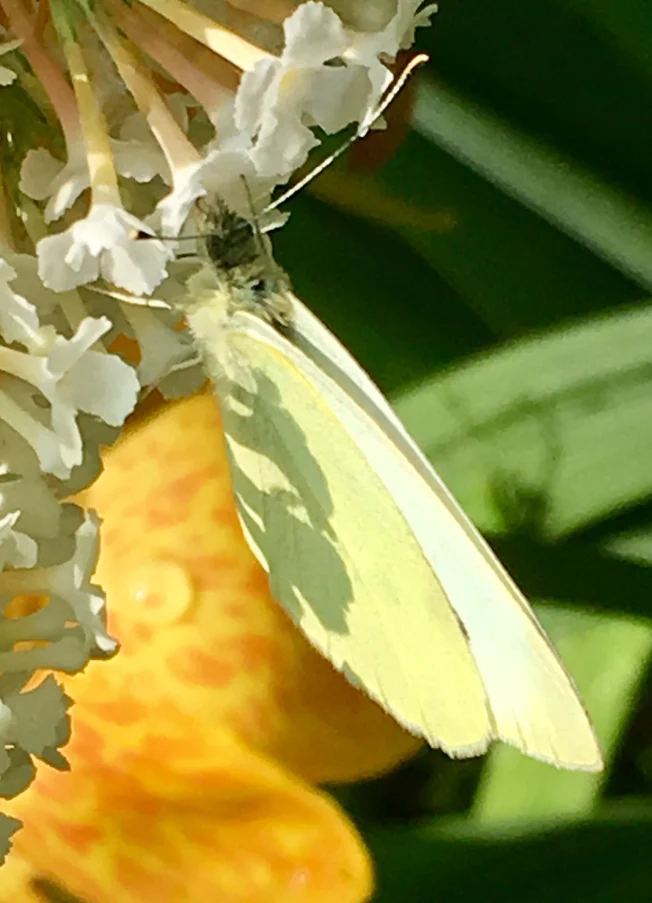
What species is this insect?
Pieris rapae
